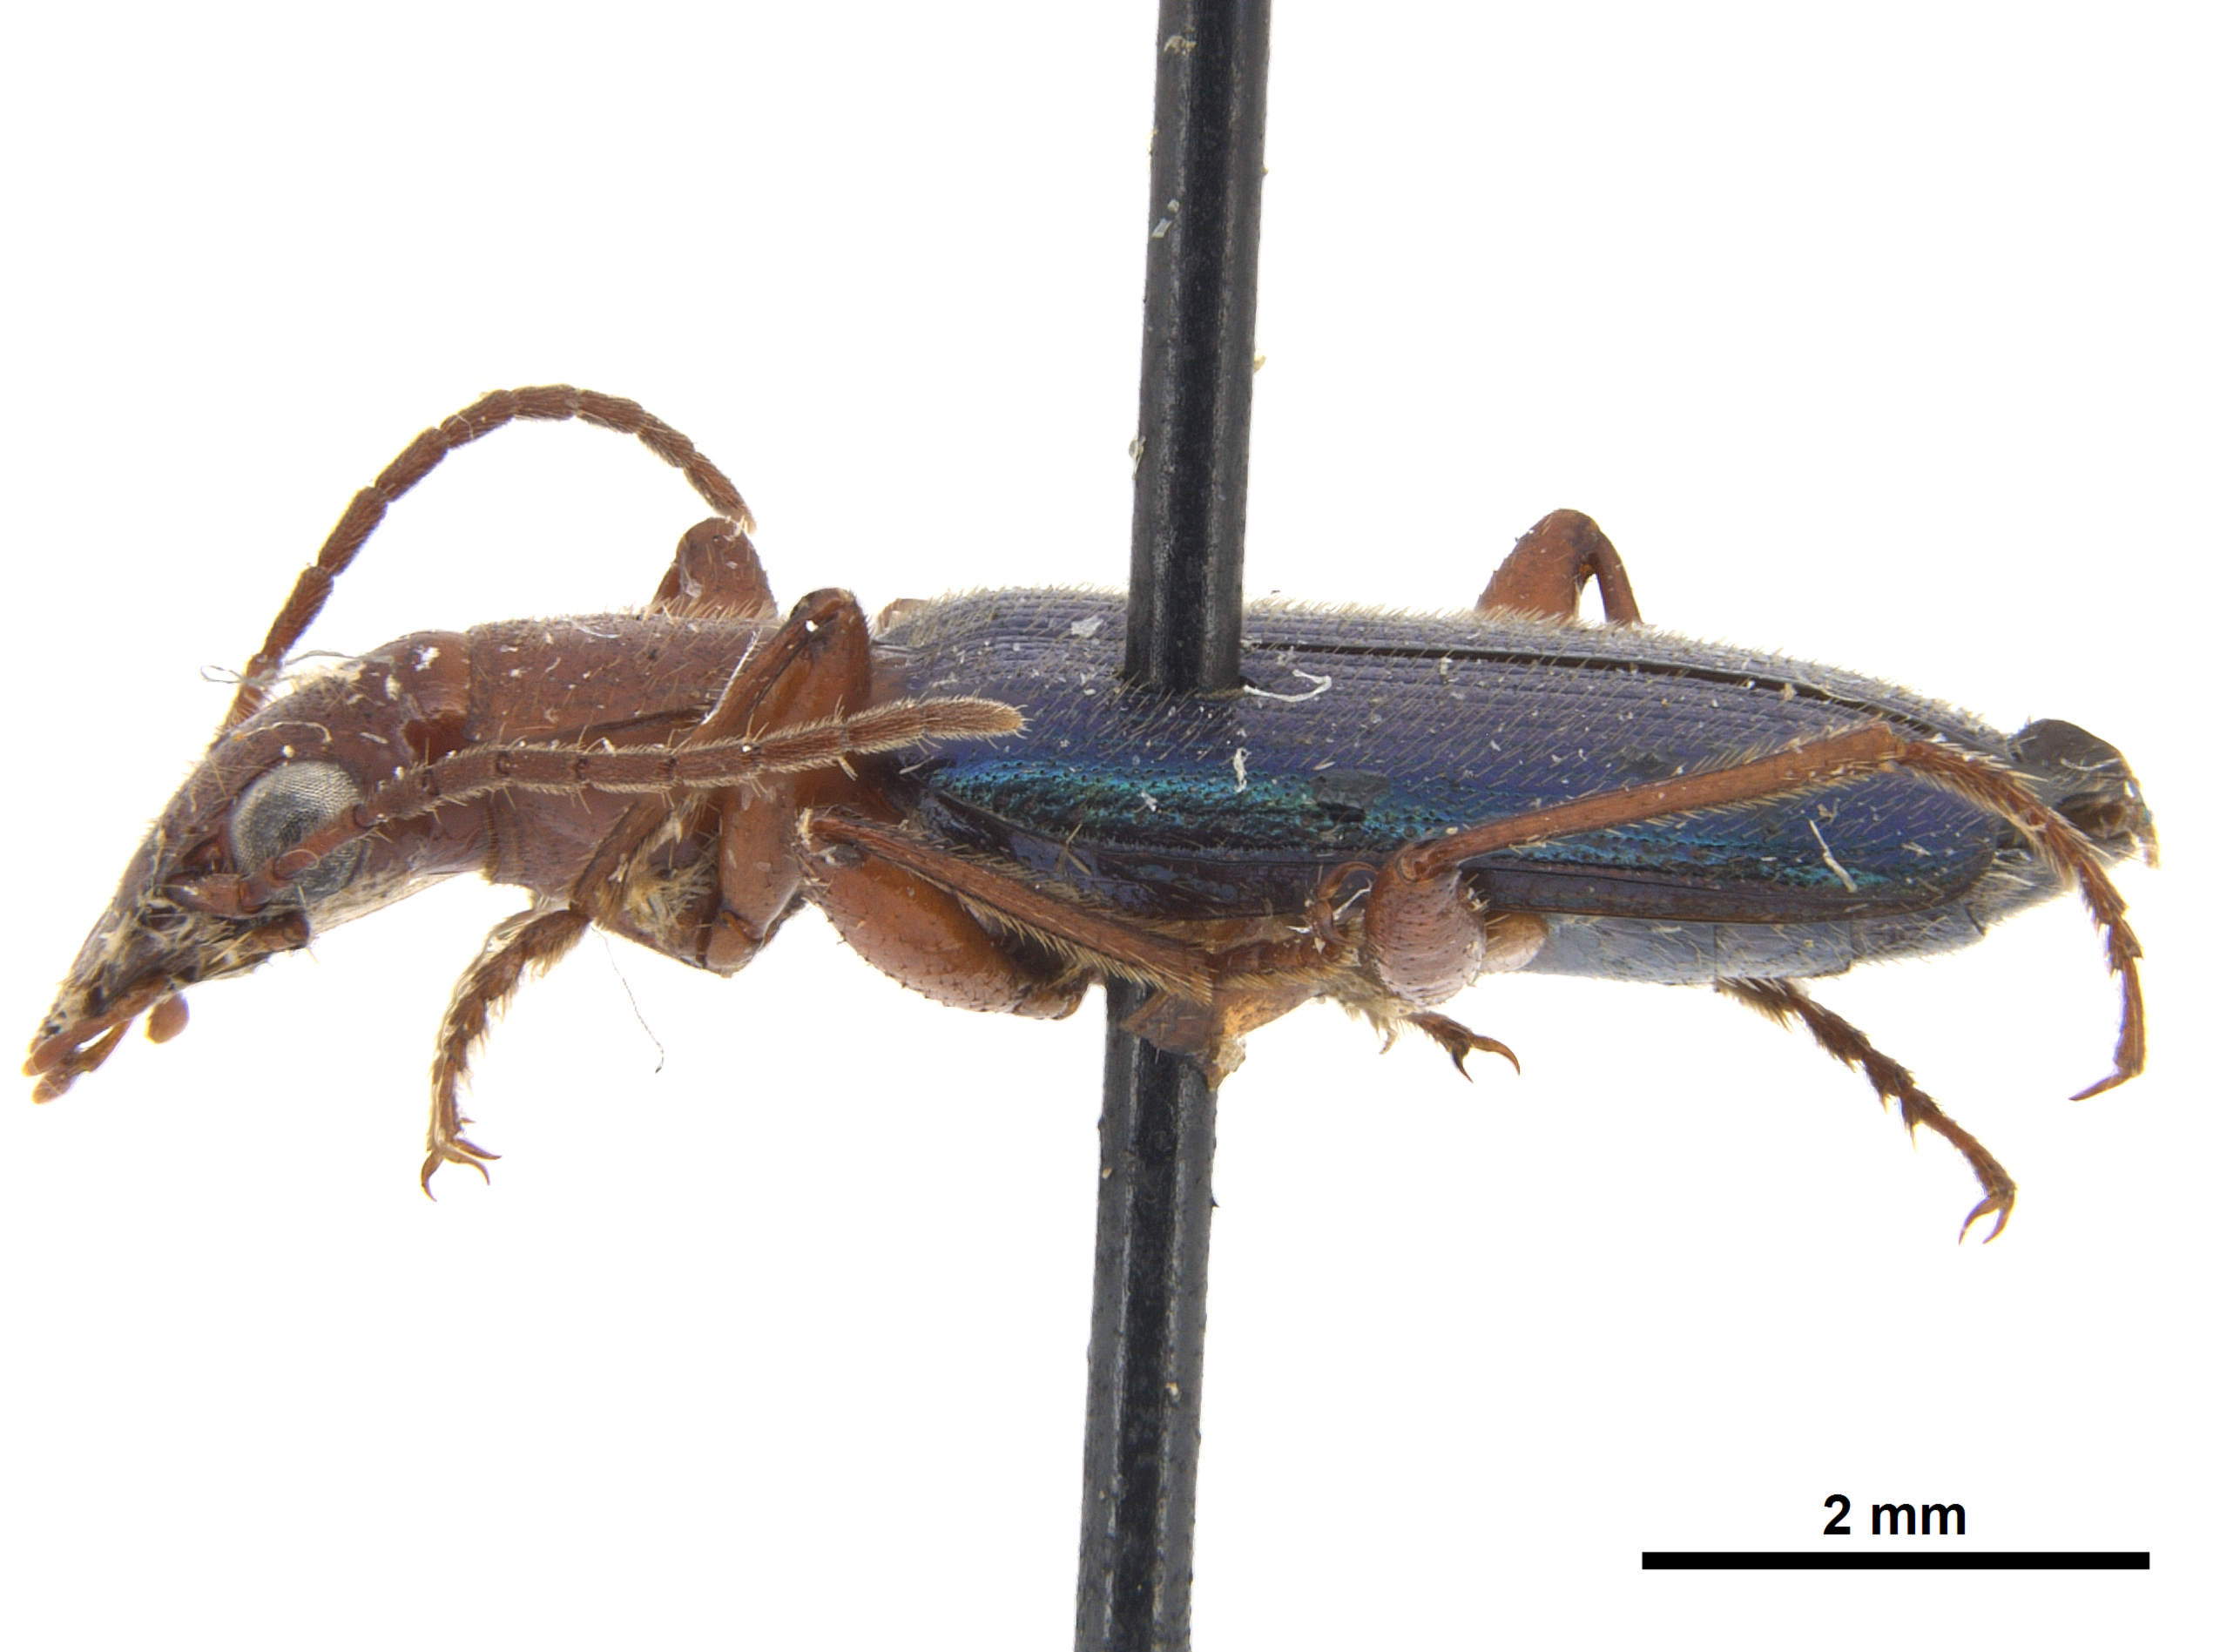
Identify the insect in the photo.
Tecnophilus croceicollis
